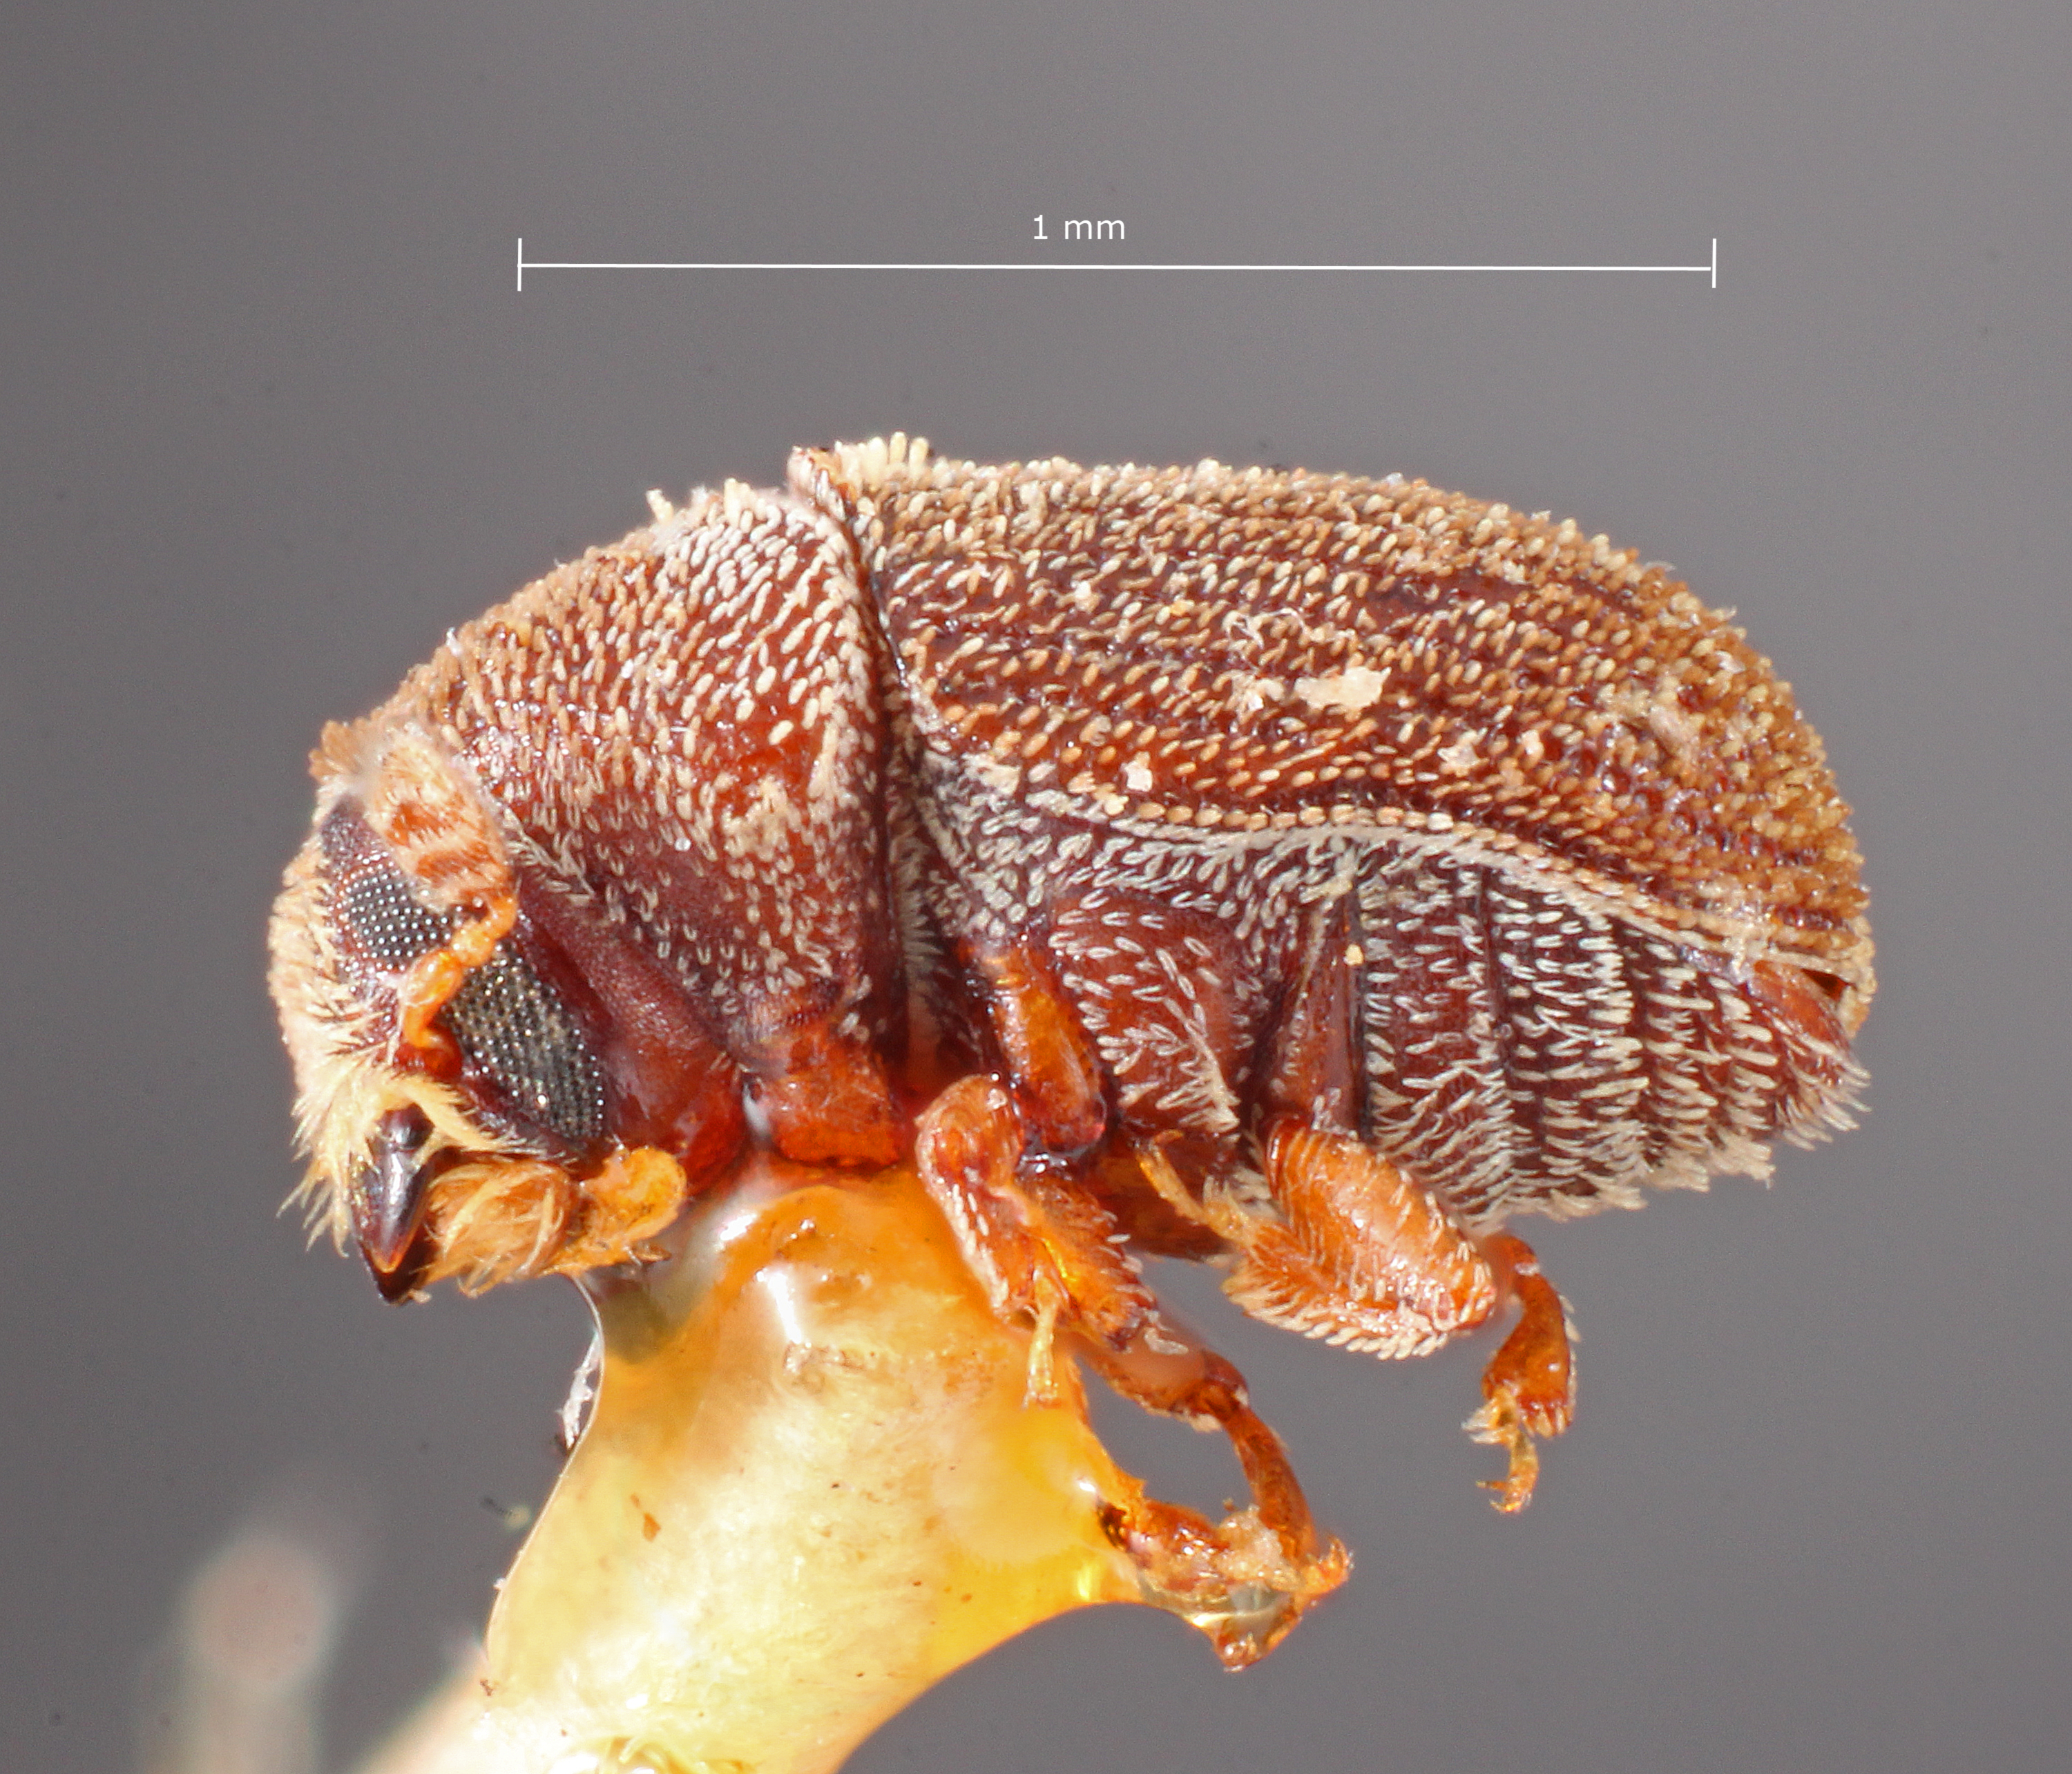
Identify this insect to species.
Renocis insularis
